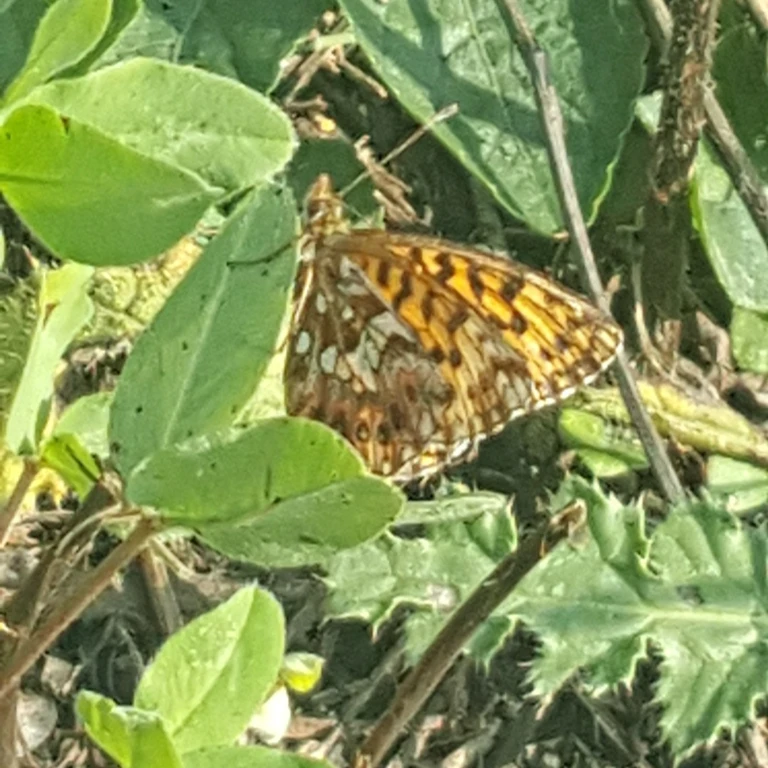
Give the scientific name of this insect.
Boloria dia
